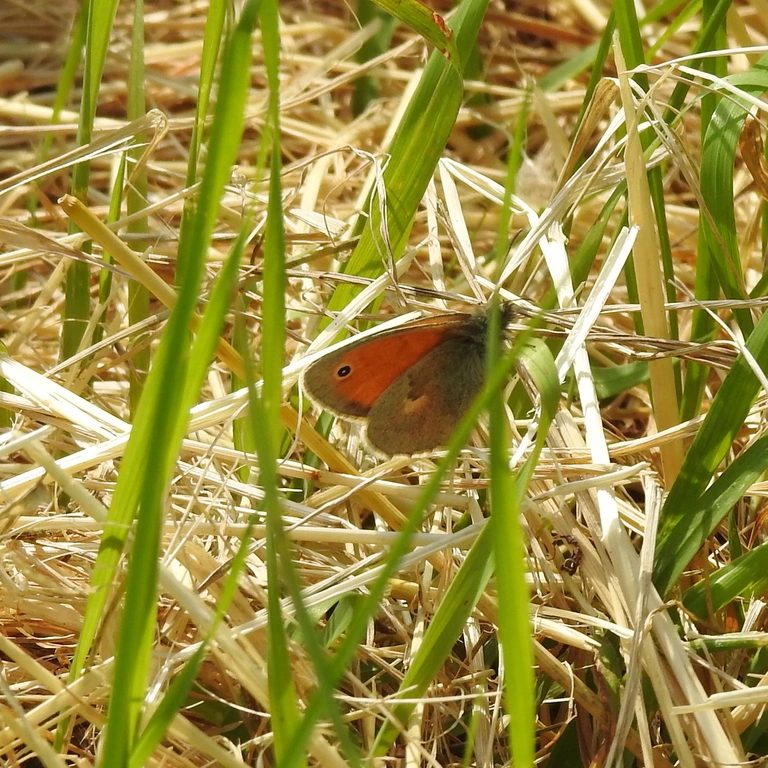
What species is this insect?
Coenonympha pamphilus
